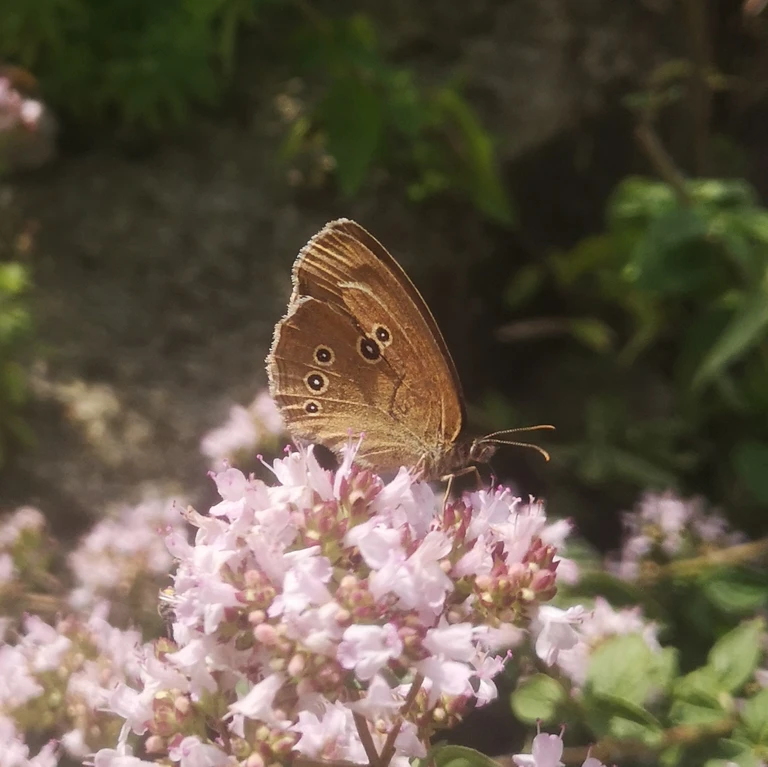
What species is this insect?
Aphantopus hyperantus
